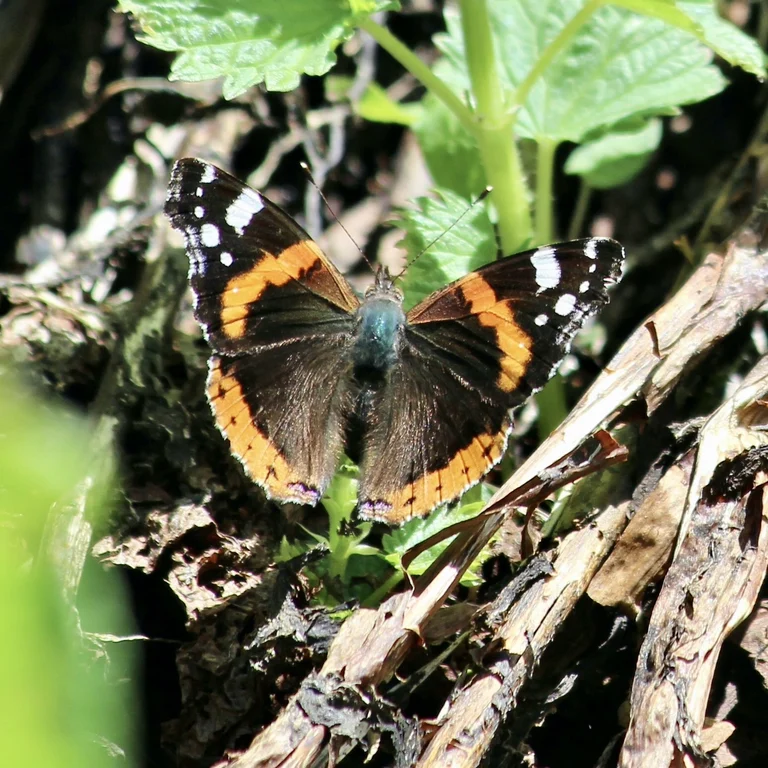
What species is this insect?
Vanessa atalanta
